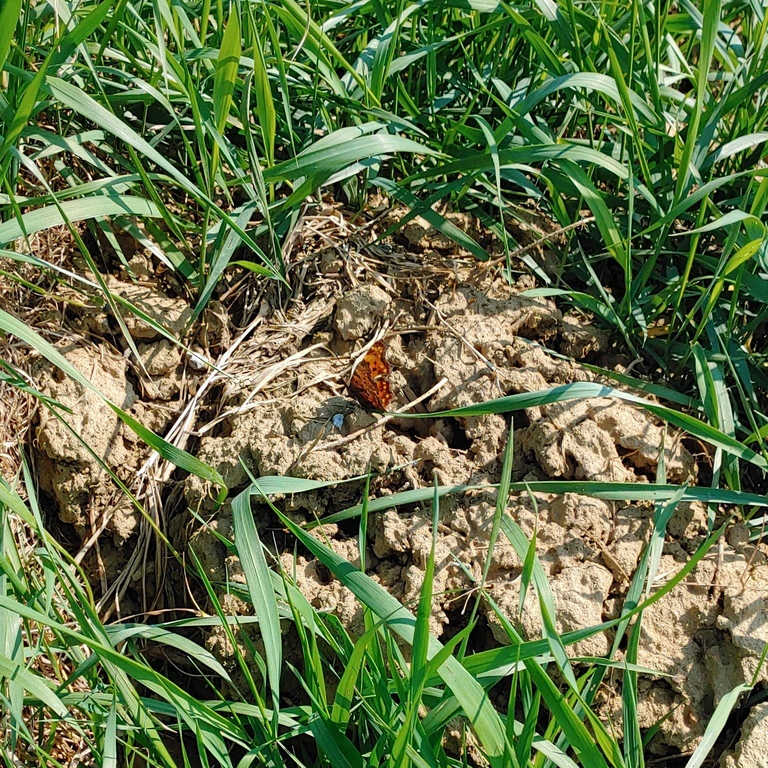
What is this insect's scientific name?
Polygonia c-album
